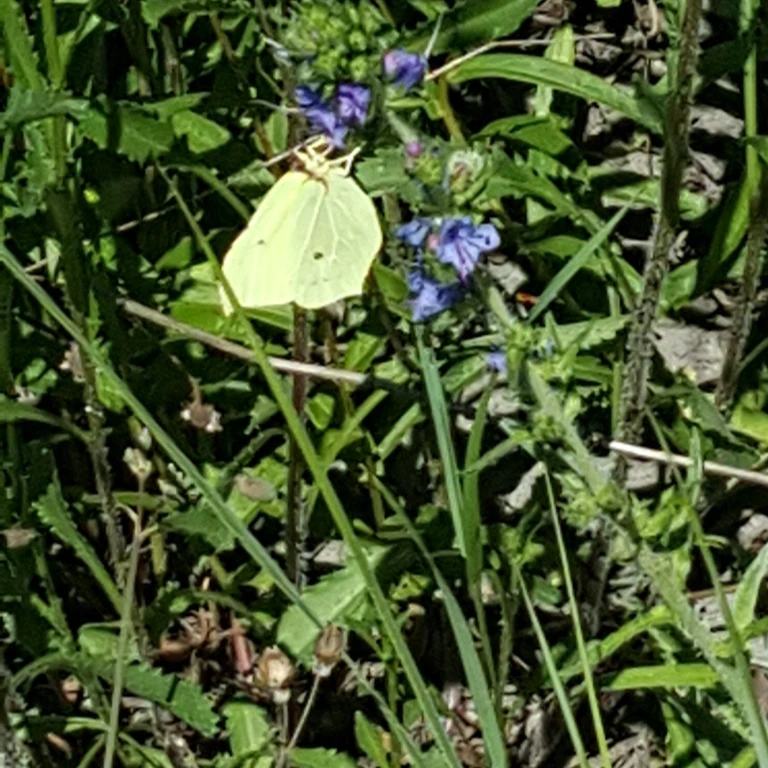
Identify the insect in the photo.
Gonepteryx rhamni
